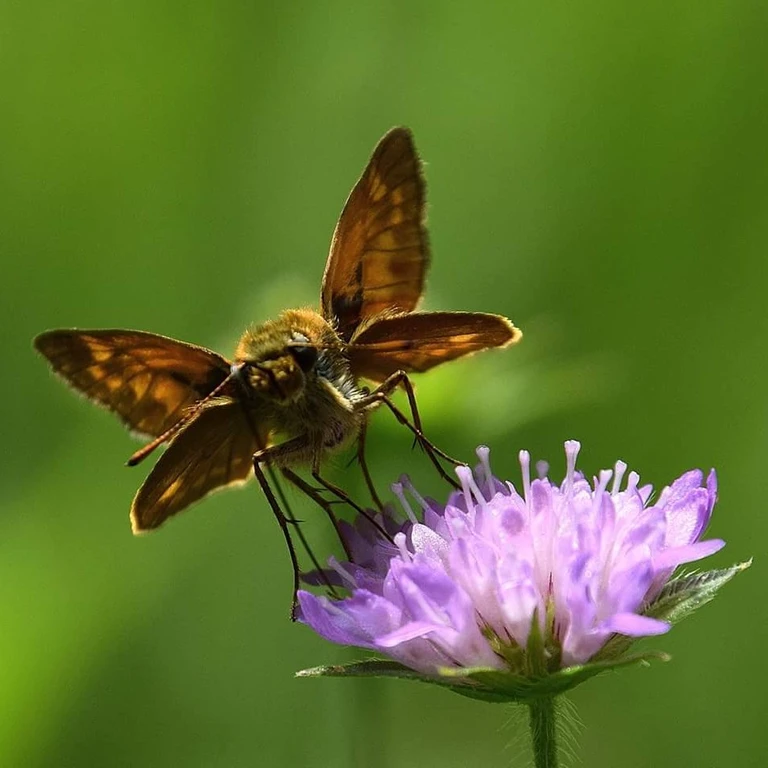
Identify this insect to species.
Ochlodes sylvanus (also Ochlodes venata)
